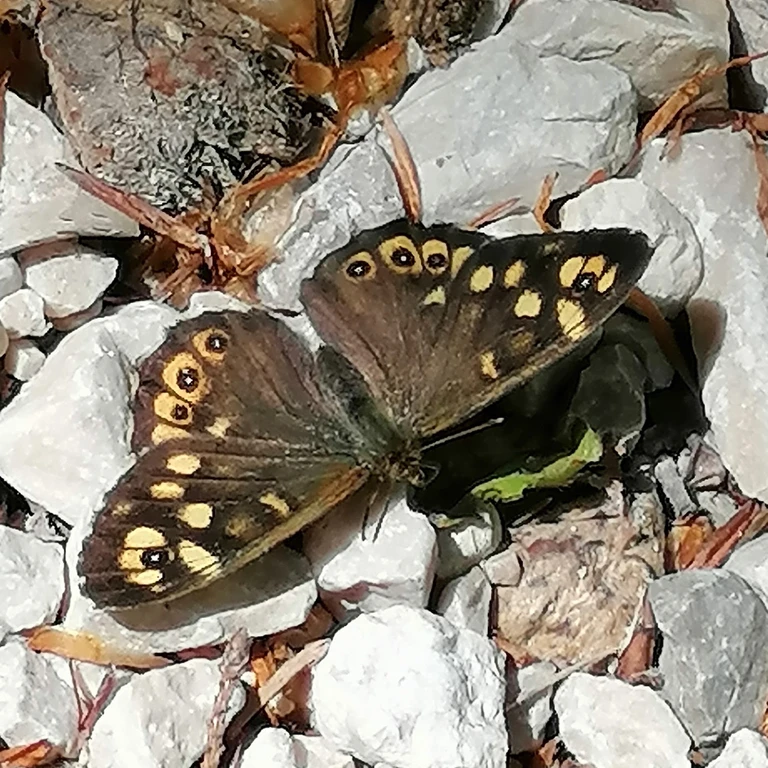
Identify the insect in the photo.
Pararge aegeria
